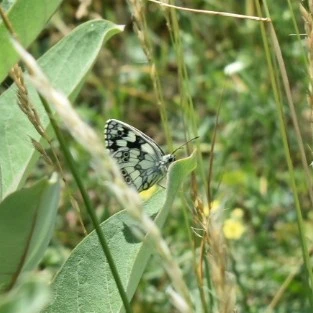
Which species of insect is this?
Melanargia galathea
